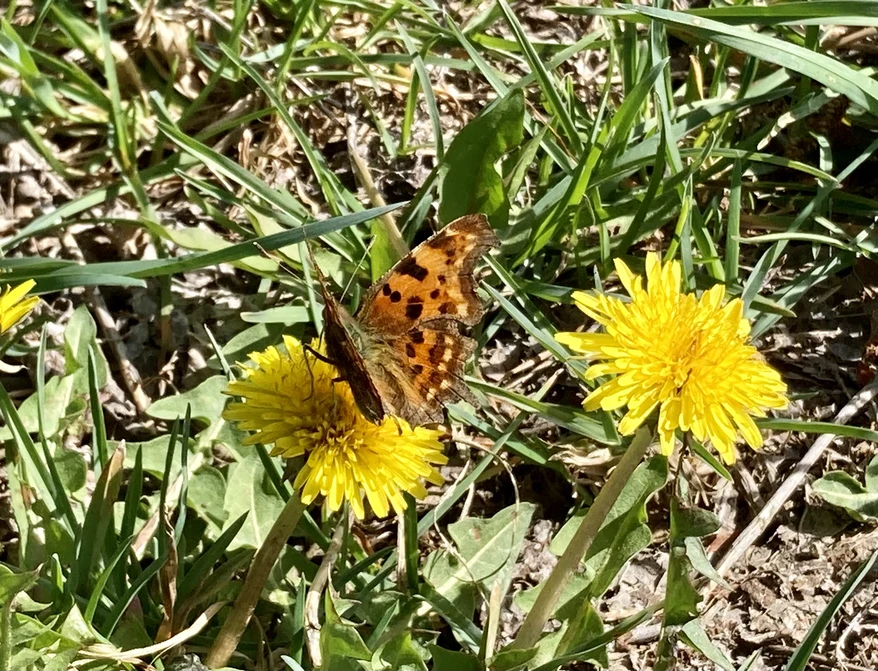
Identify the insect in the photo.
Polygonia c-album
